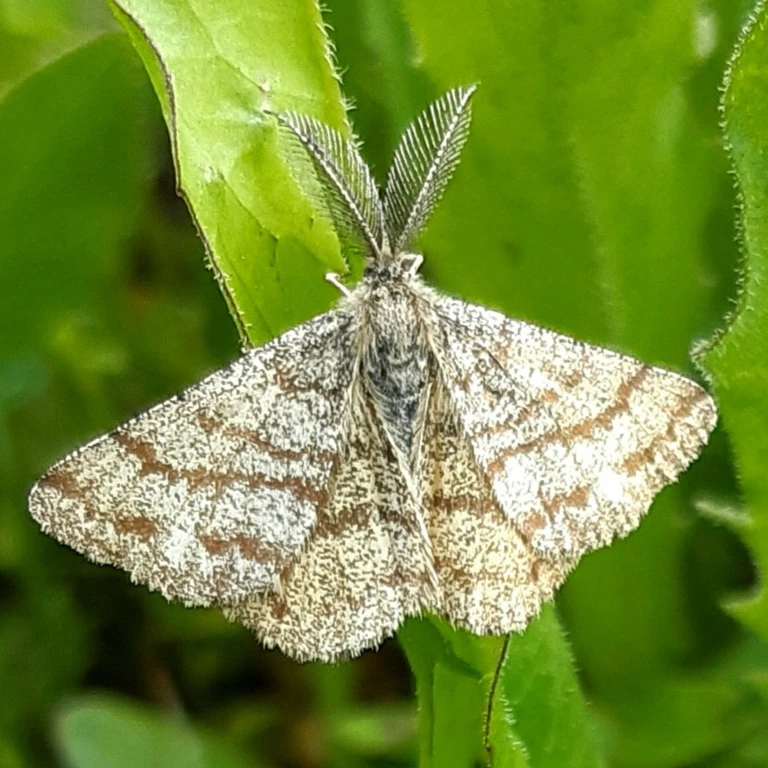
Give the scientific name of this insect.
Ematurga atomaria
